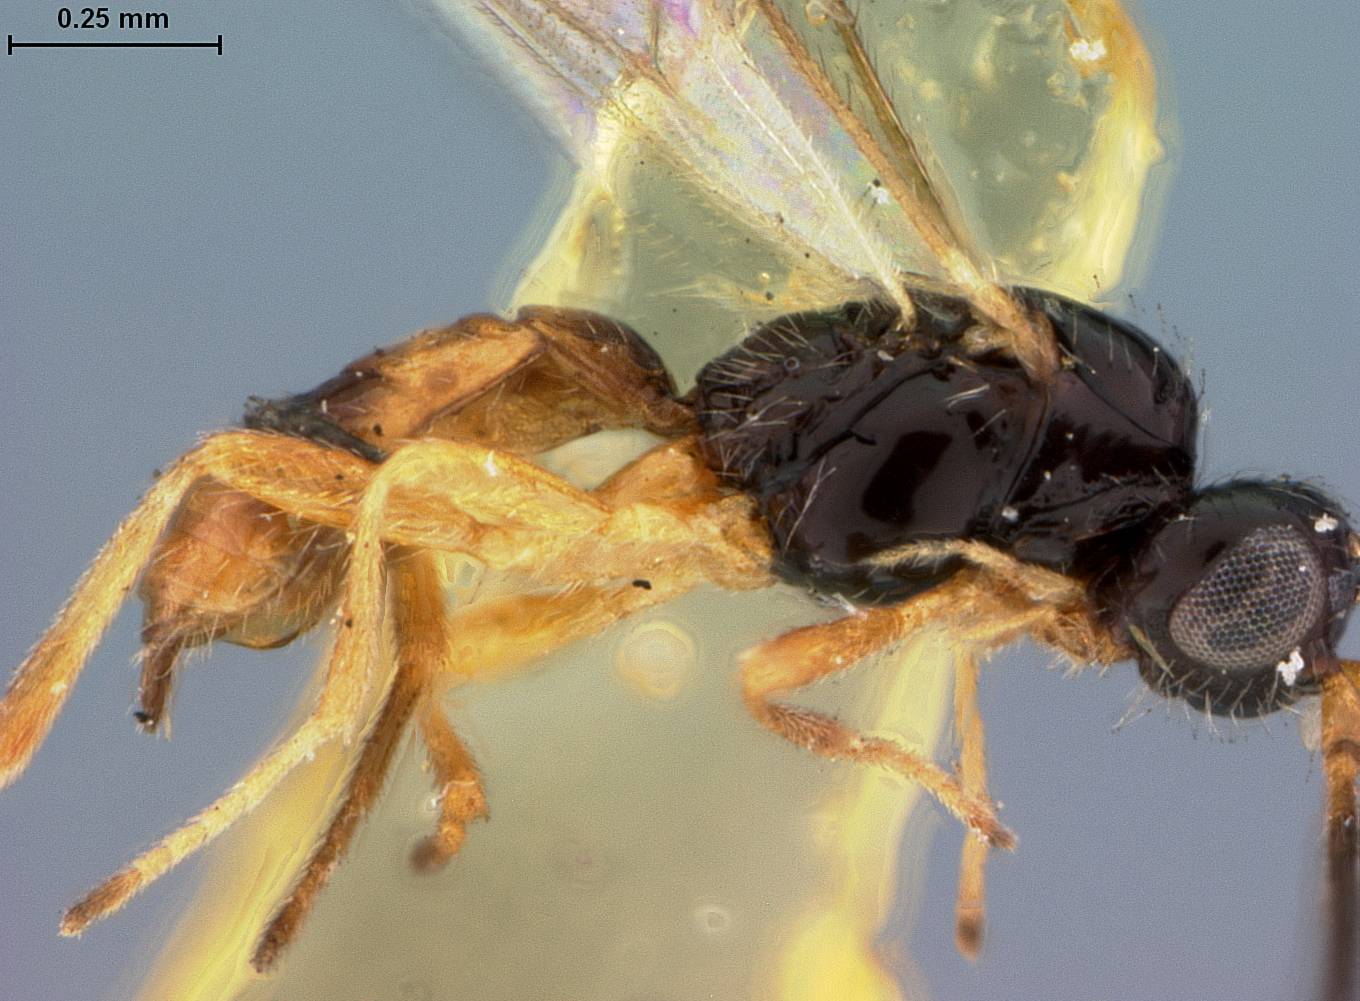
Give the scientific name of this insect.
Gnaptodon pulchrigaster
